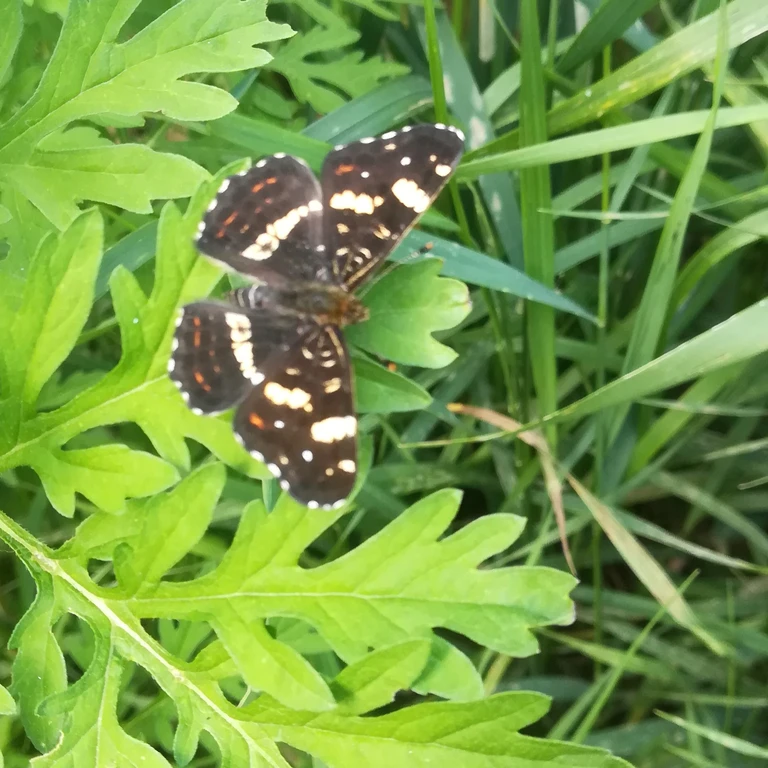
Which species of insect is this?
Araschnia levana
